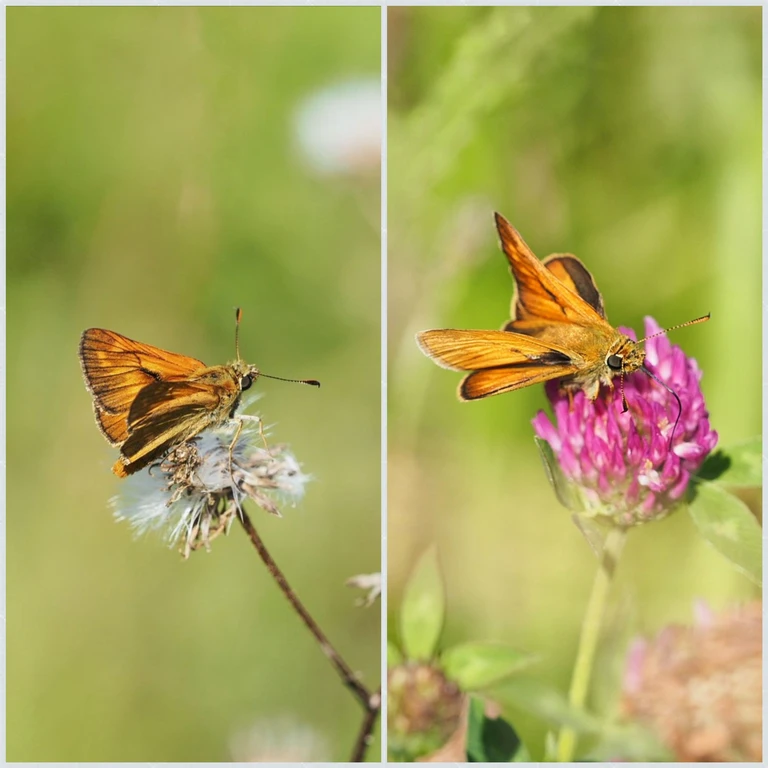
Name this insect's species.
Ochlodes sylvanus (also Ochlodes venata)
